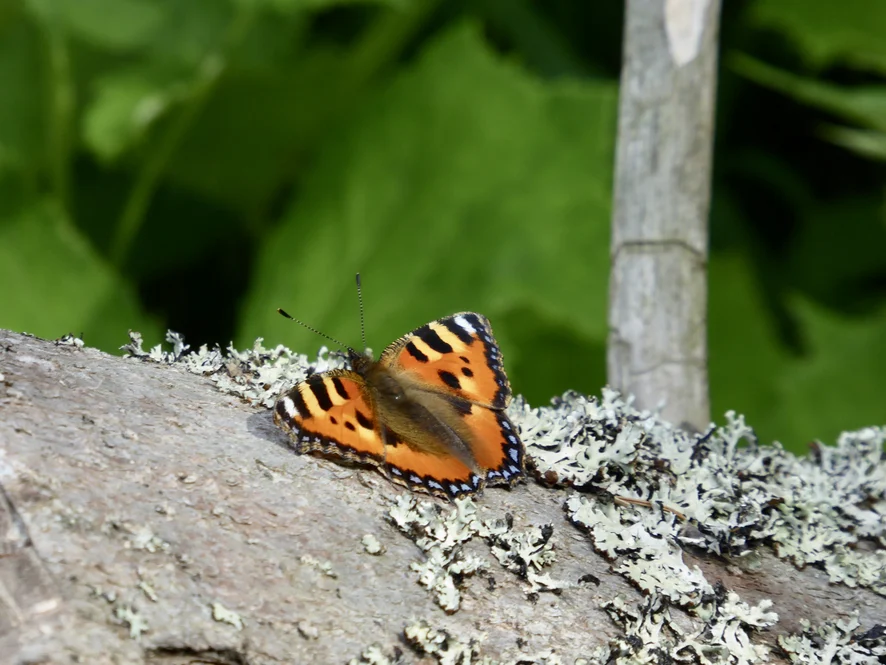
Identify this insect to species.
Aglais urticae
